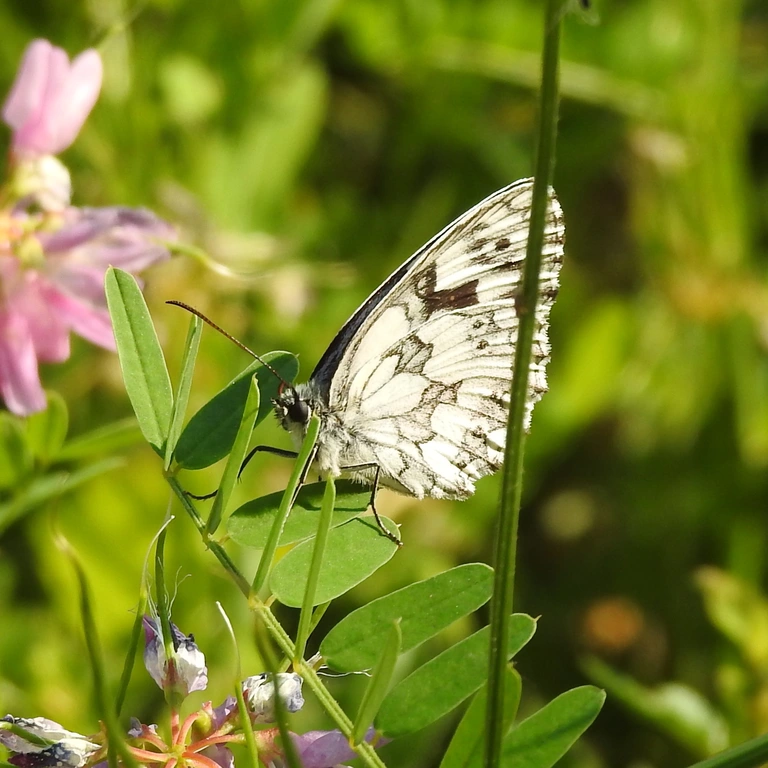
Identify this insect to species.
Melanargia galathea
